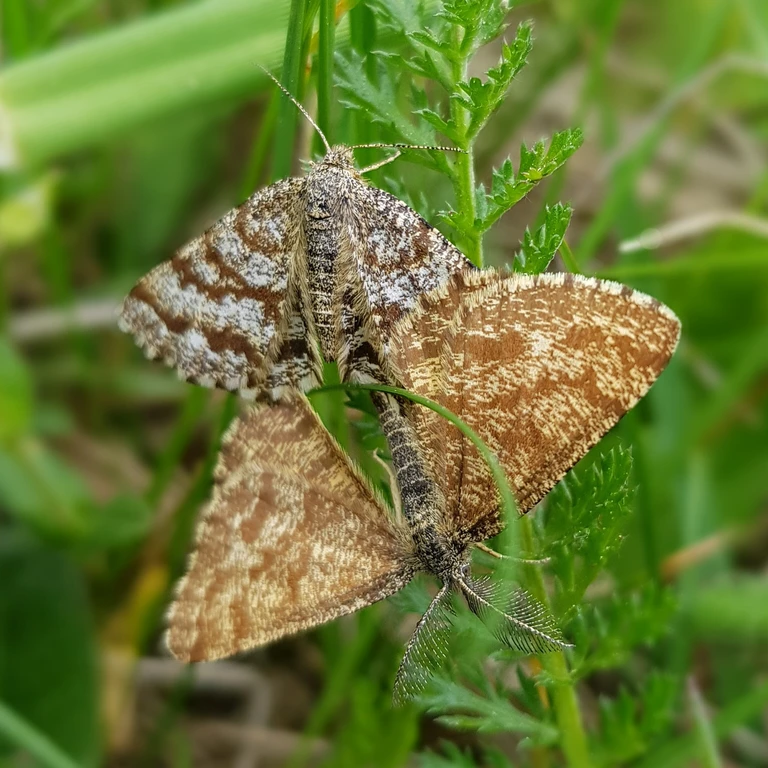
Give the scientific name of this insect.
Ematurga atomaria
